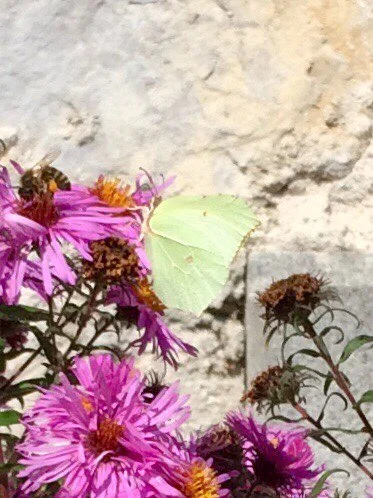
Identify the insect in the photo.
Gonepteryx rhamni
